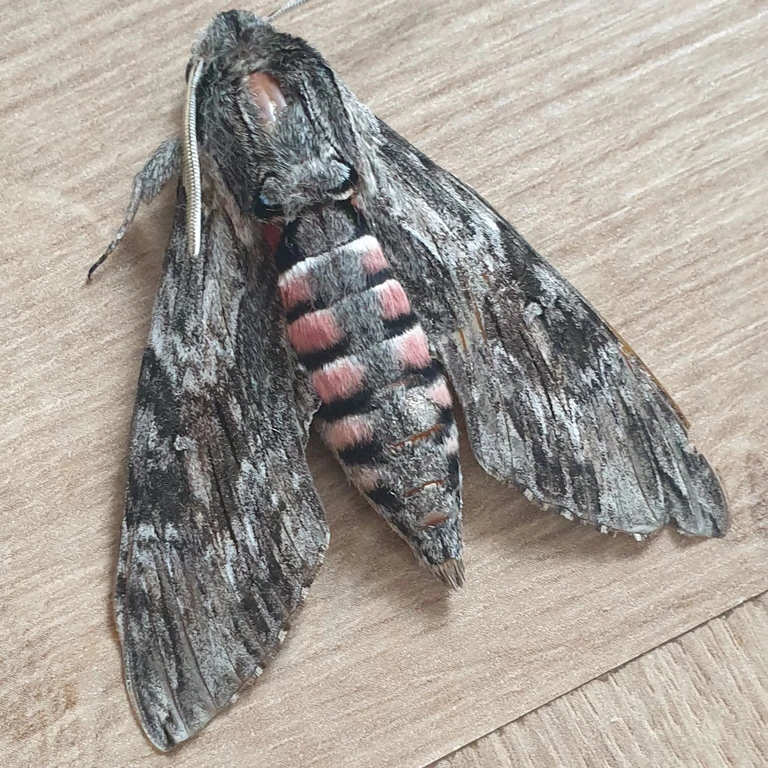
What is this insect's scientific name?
Agrius convolvuli
